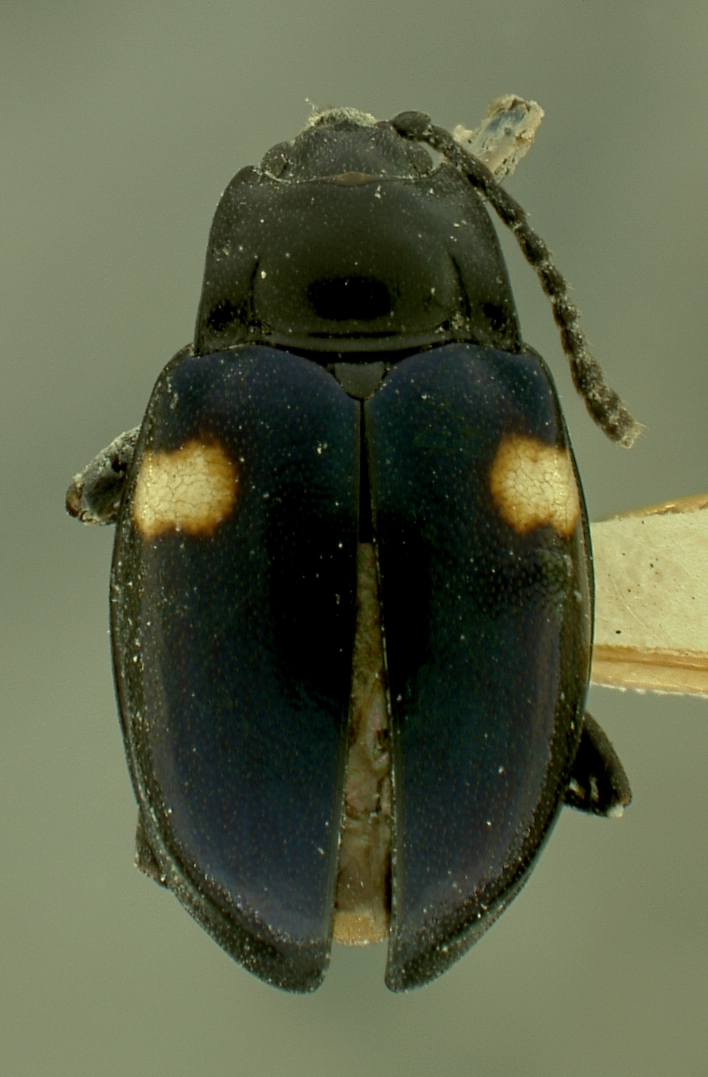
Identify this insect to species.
Mycetina cyanescens
